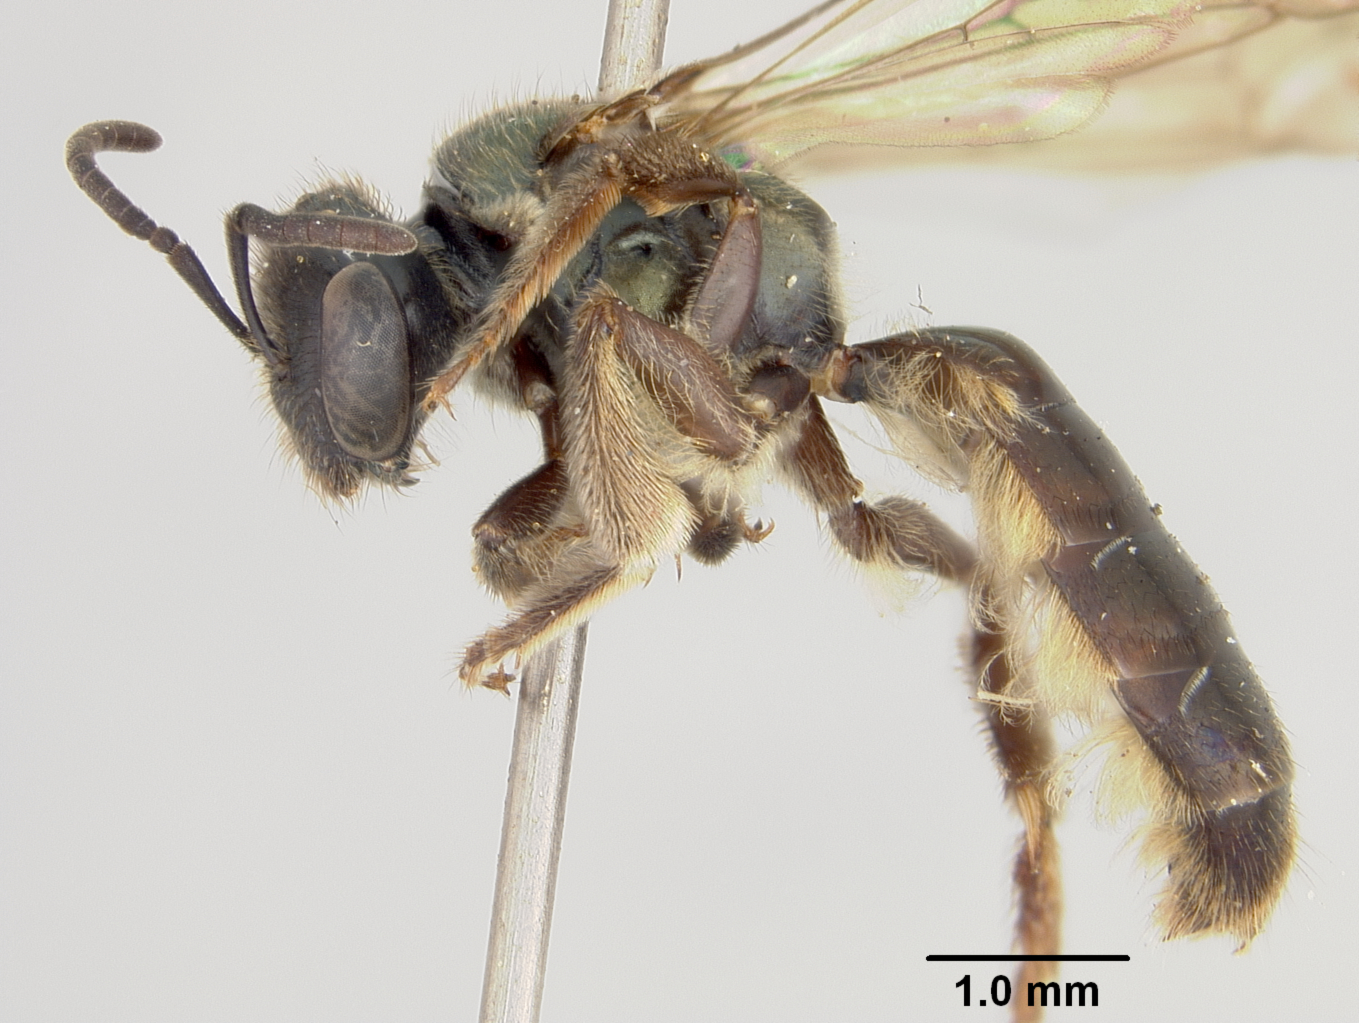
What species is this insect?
Halictus subpurpureus
